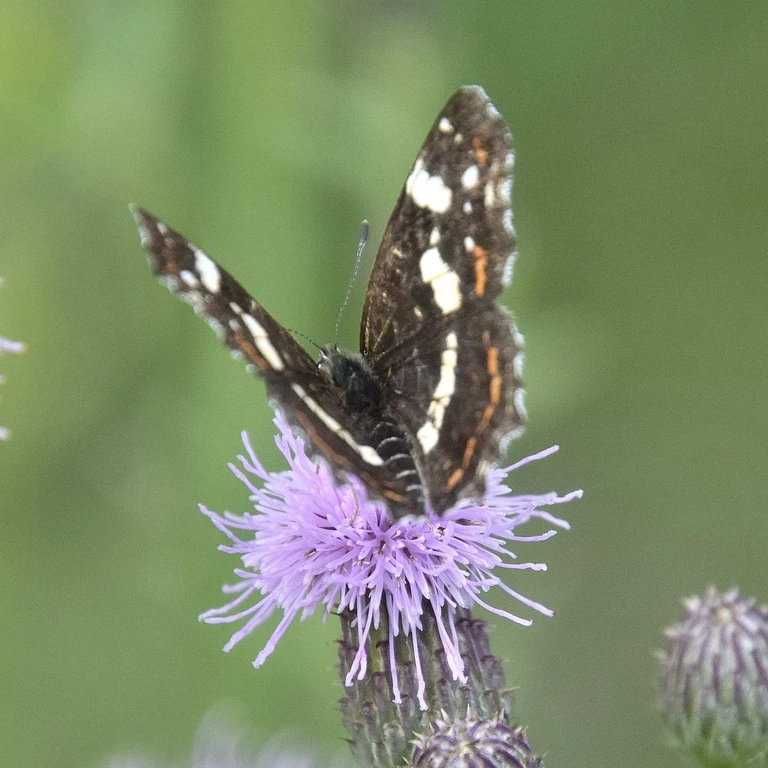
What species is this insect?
Araschnia levana
